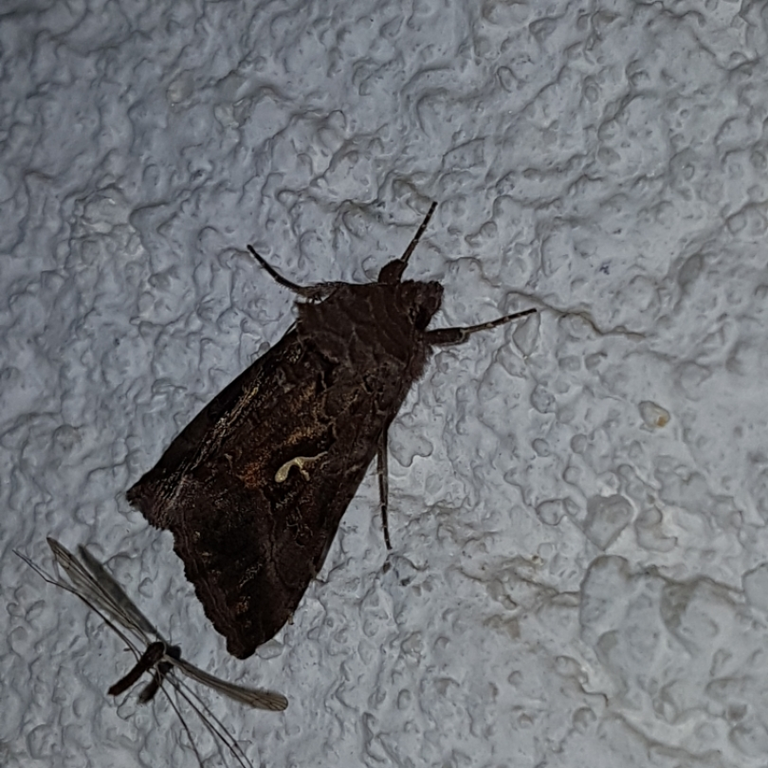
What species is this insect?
Autographa gamma
